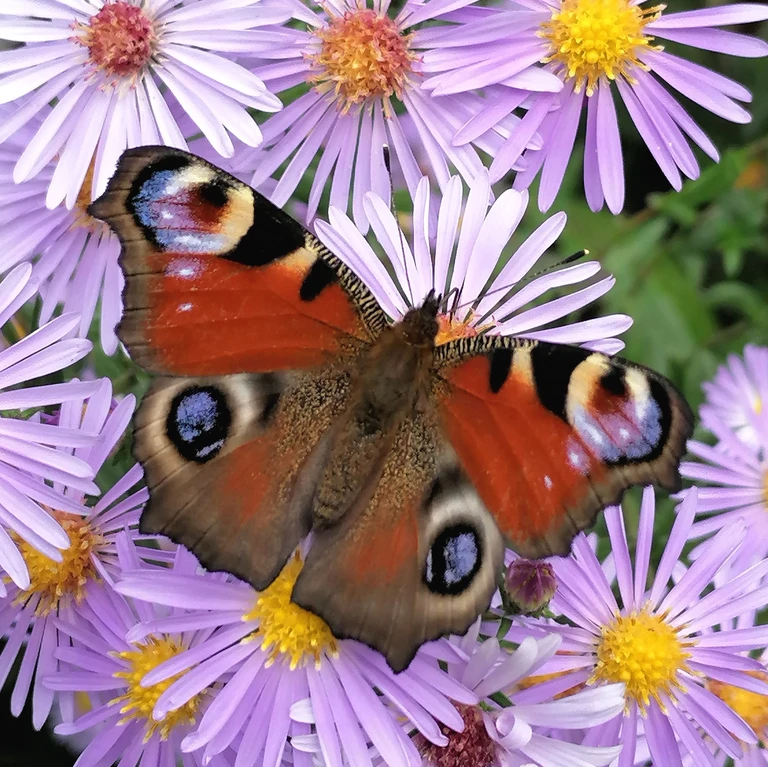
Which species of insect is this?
Aglais io
